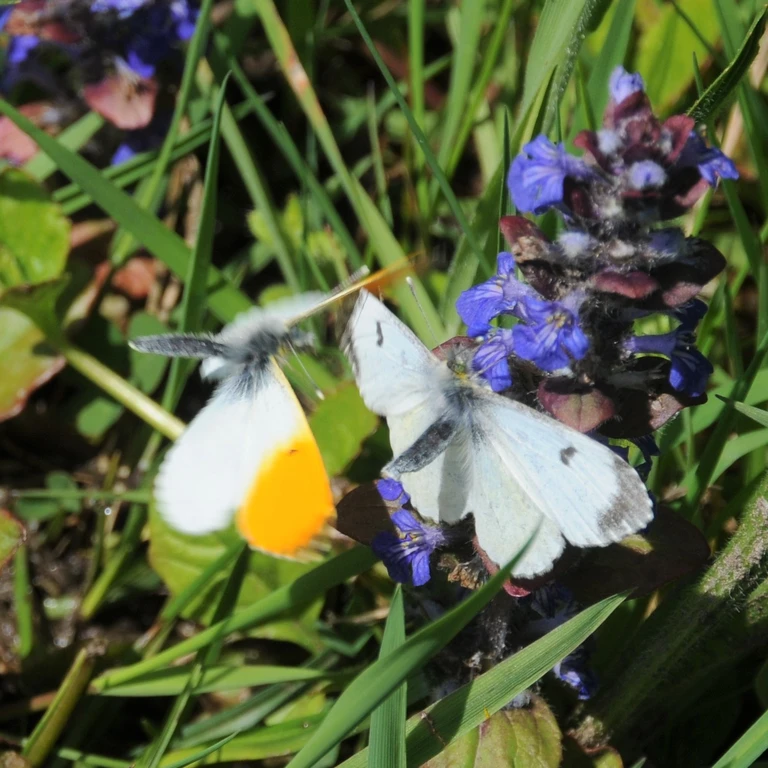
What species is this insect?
Anthocharis cardamines
